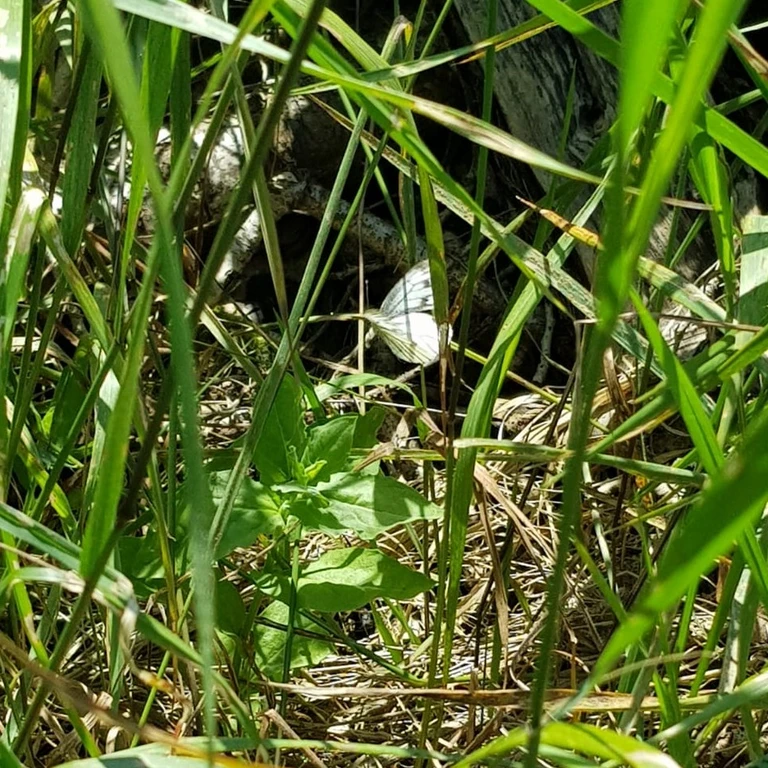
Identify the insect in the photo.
Pieris napi
